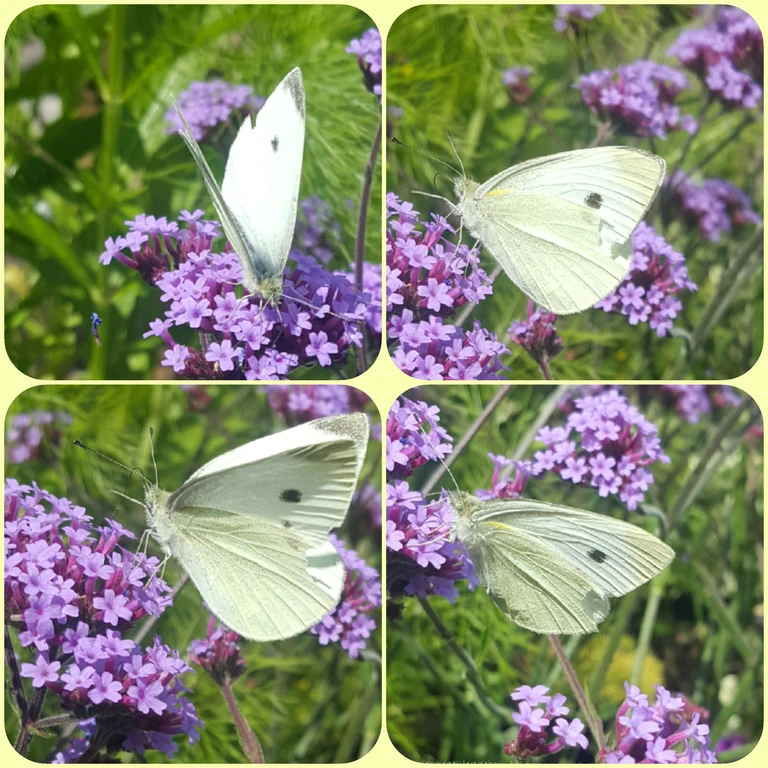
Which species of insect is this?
Pieris rapae
